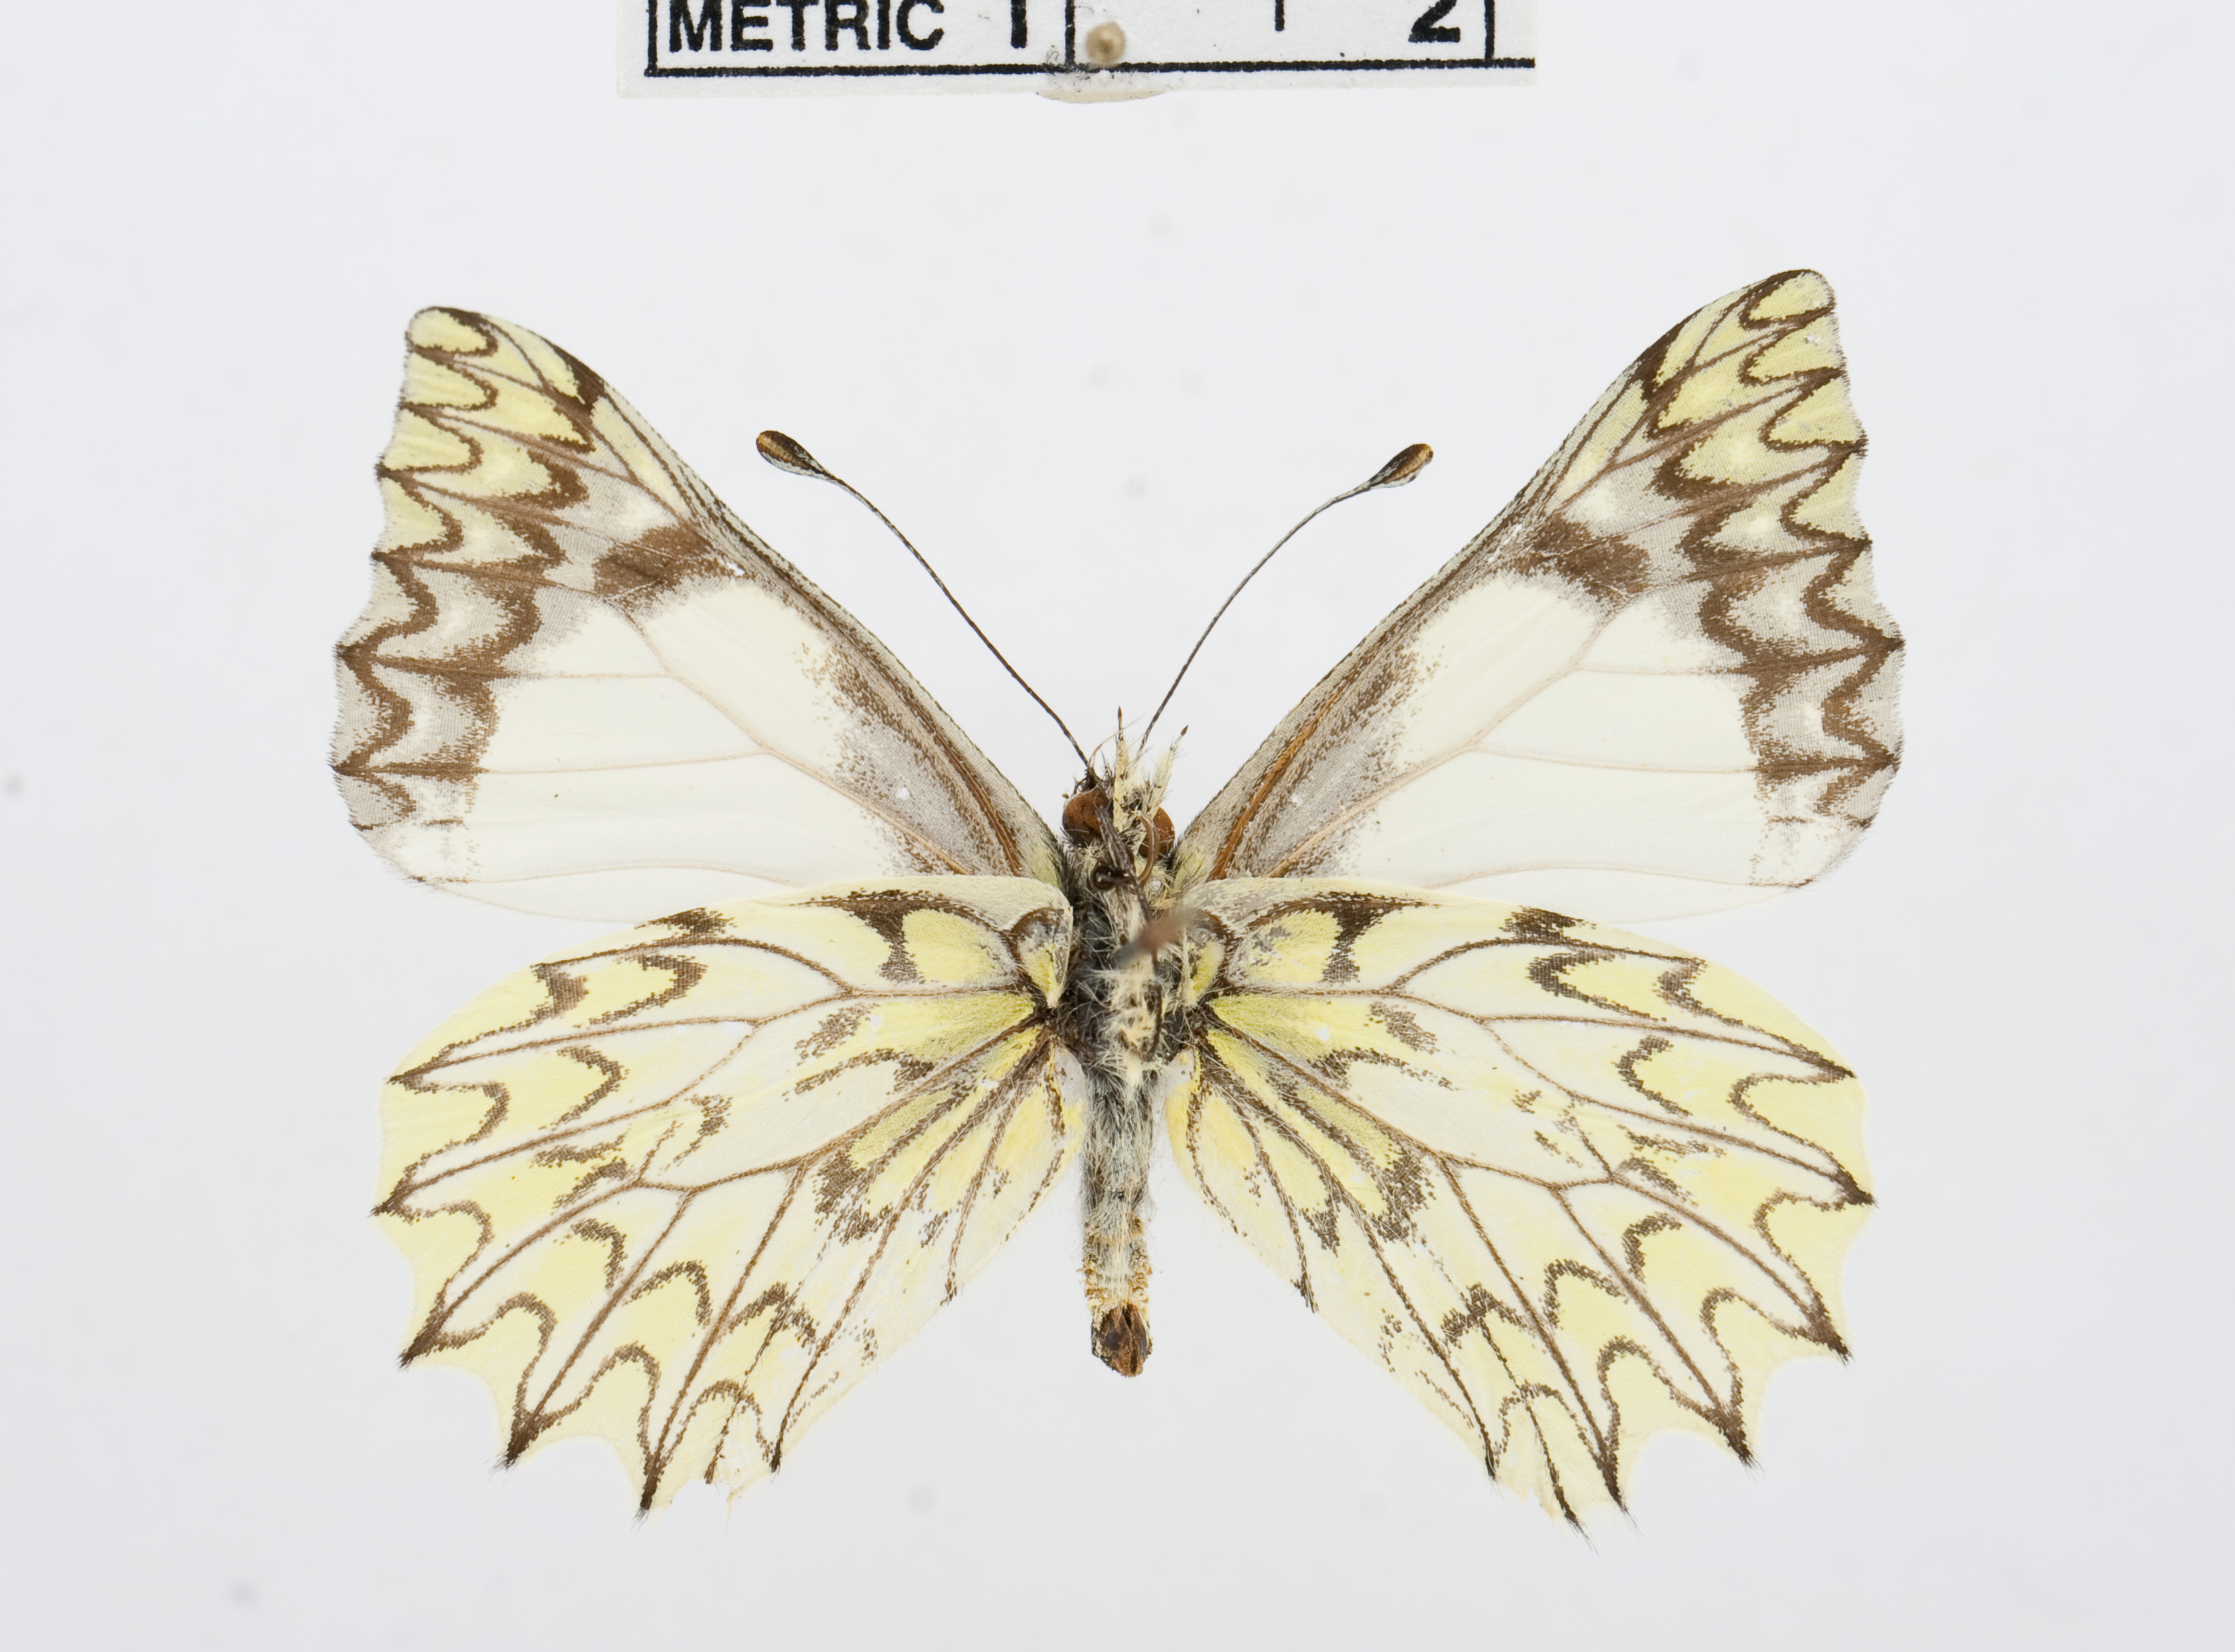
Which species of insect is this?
Catasticta poujadei
